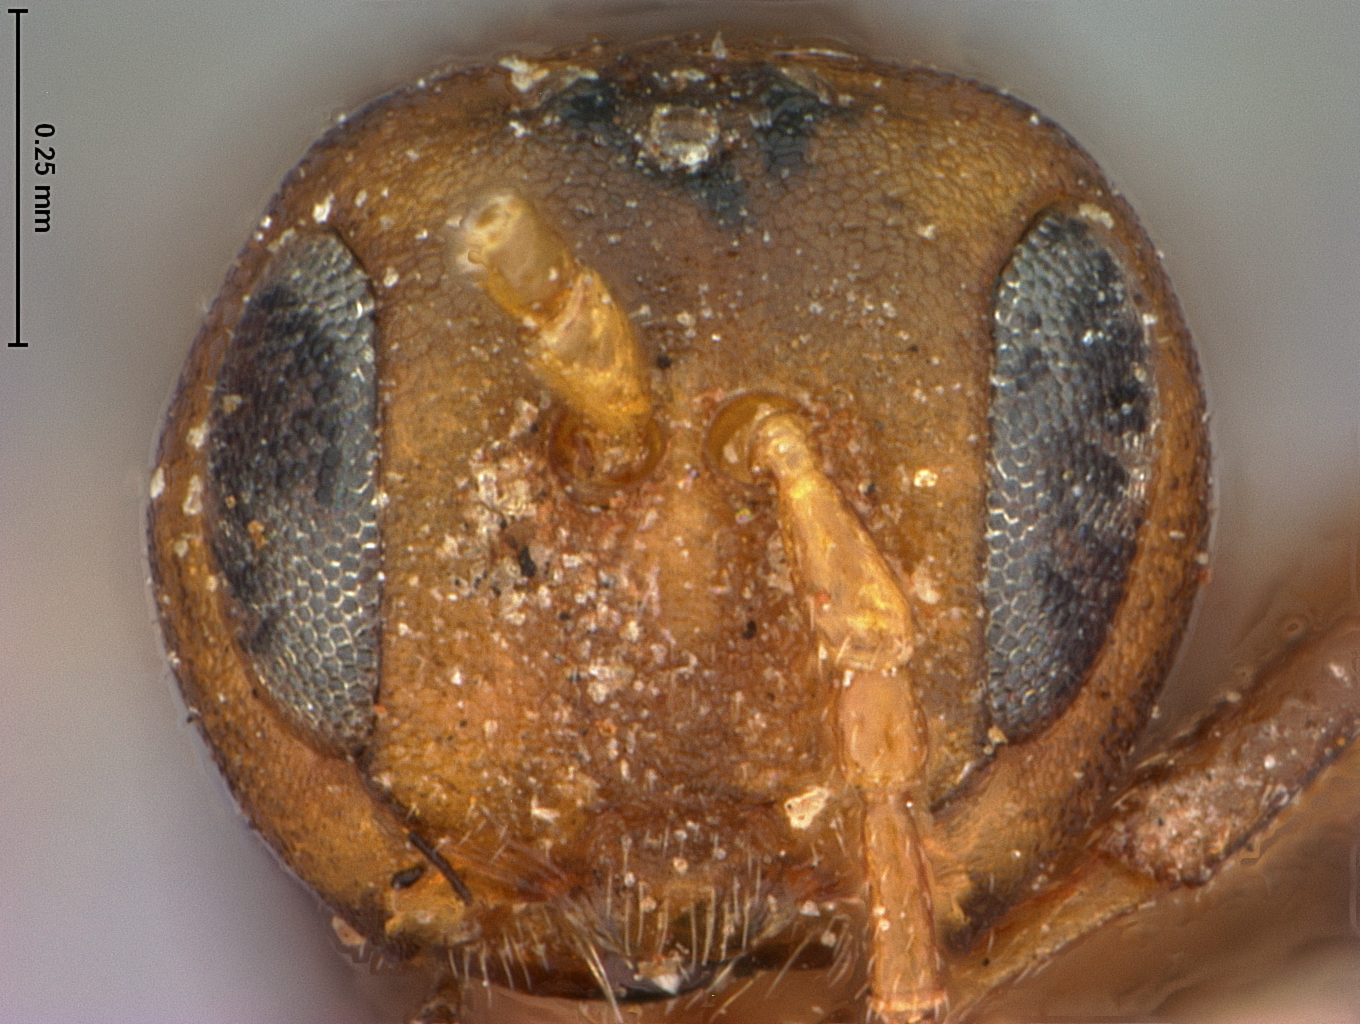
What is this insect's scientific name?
Compsodryoxenus brunneus
